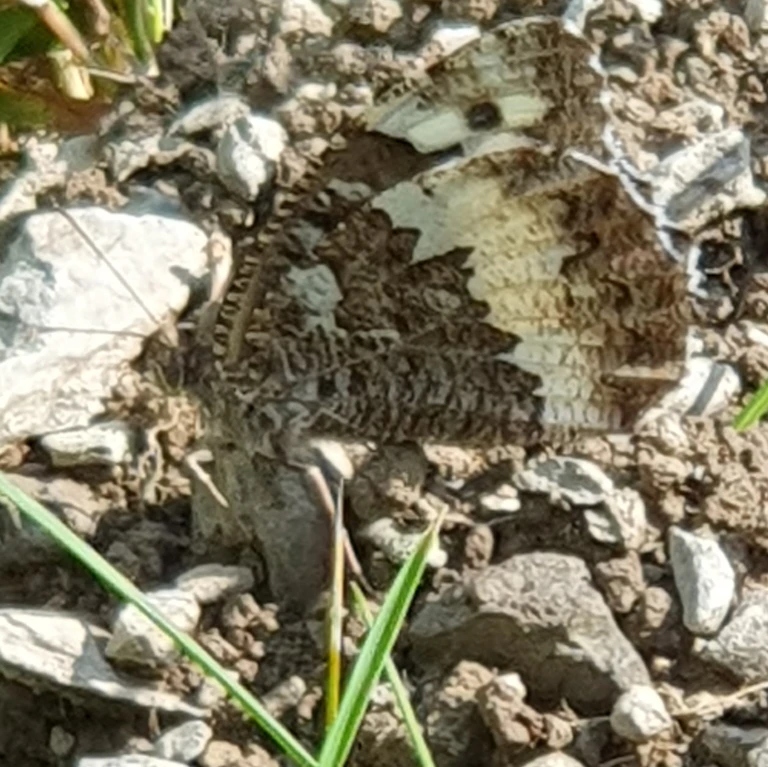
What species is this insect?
Brintesia circe
